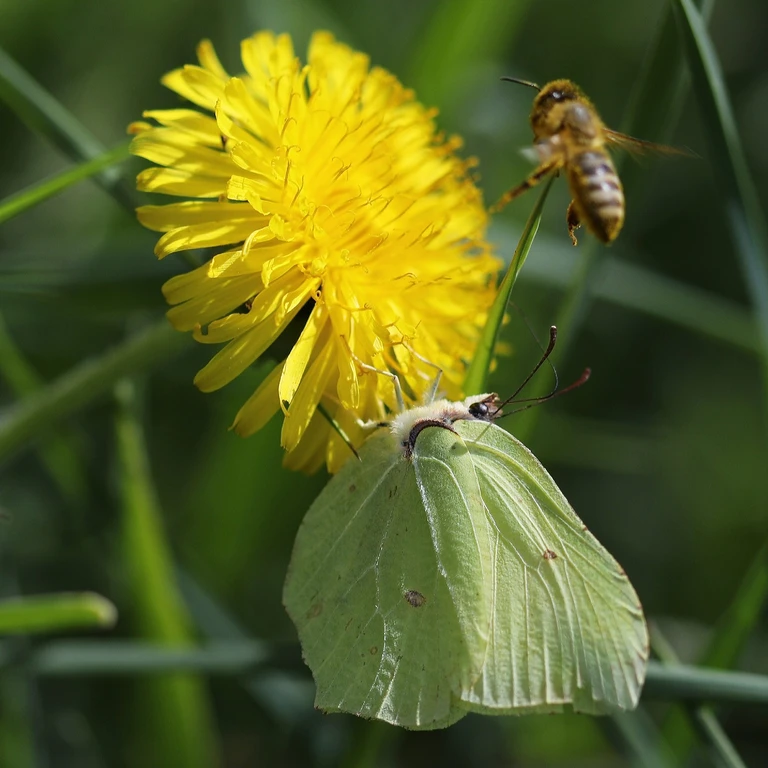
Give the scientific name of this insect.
Gonepteryx rhamni
